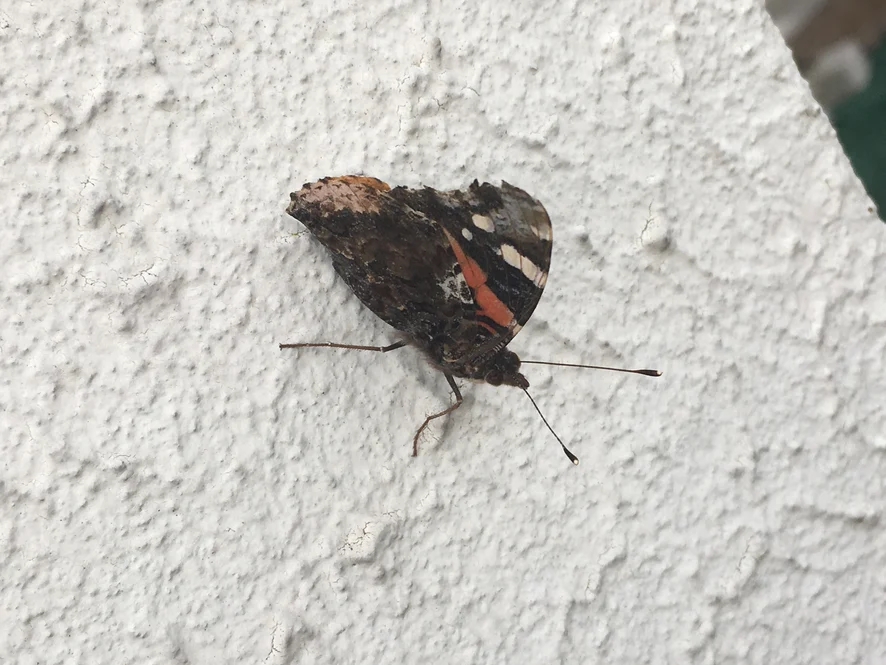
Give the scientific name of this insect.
Vanessa atalanta
